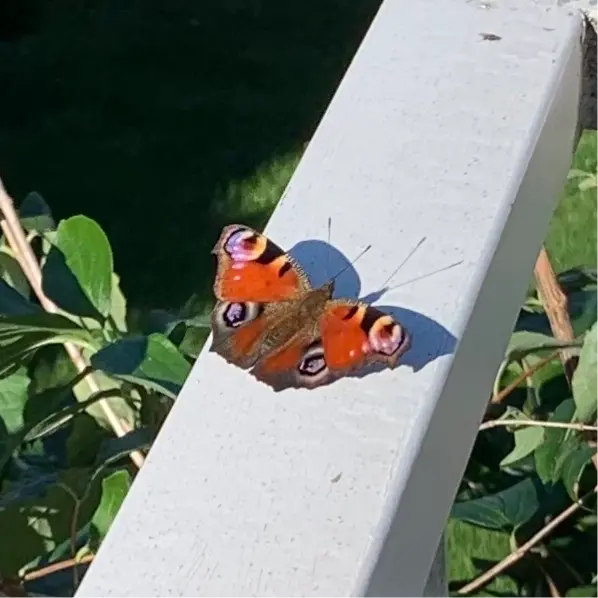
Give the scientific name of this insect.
Aglais io
